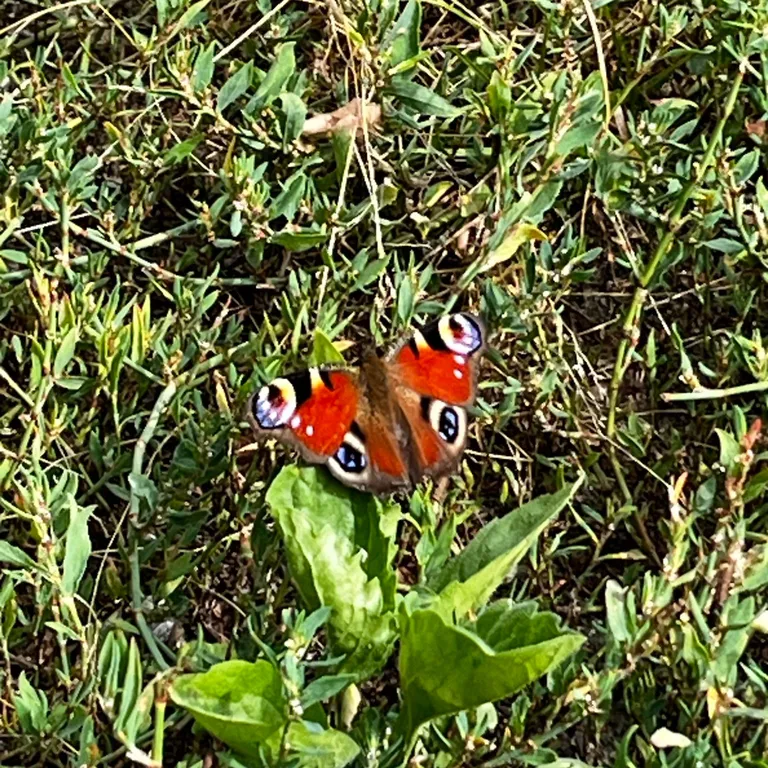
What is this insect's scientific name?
Aglais io
